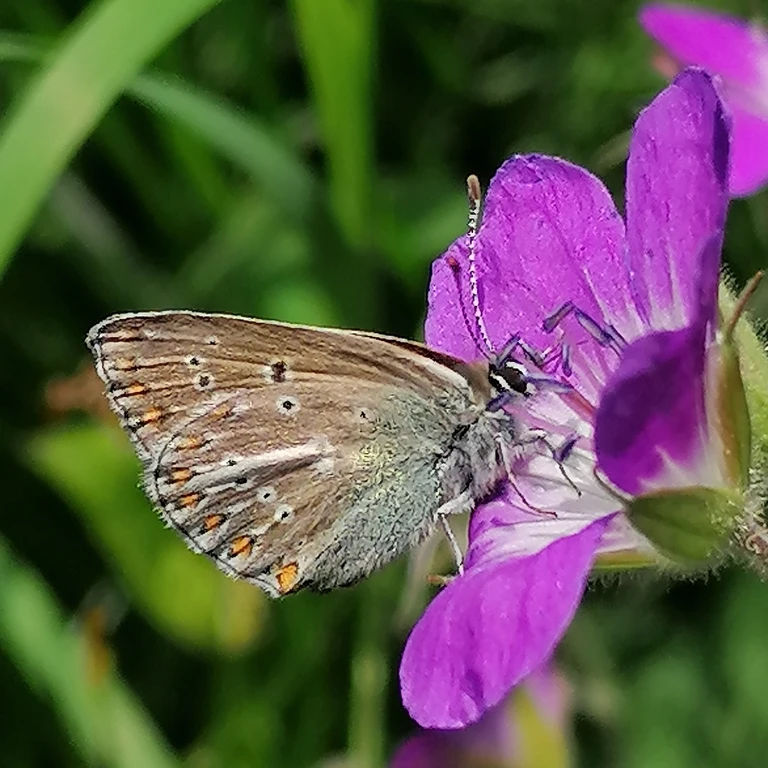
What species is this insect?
Eumedonia eumedon
